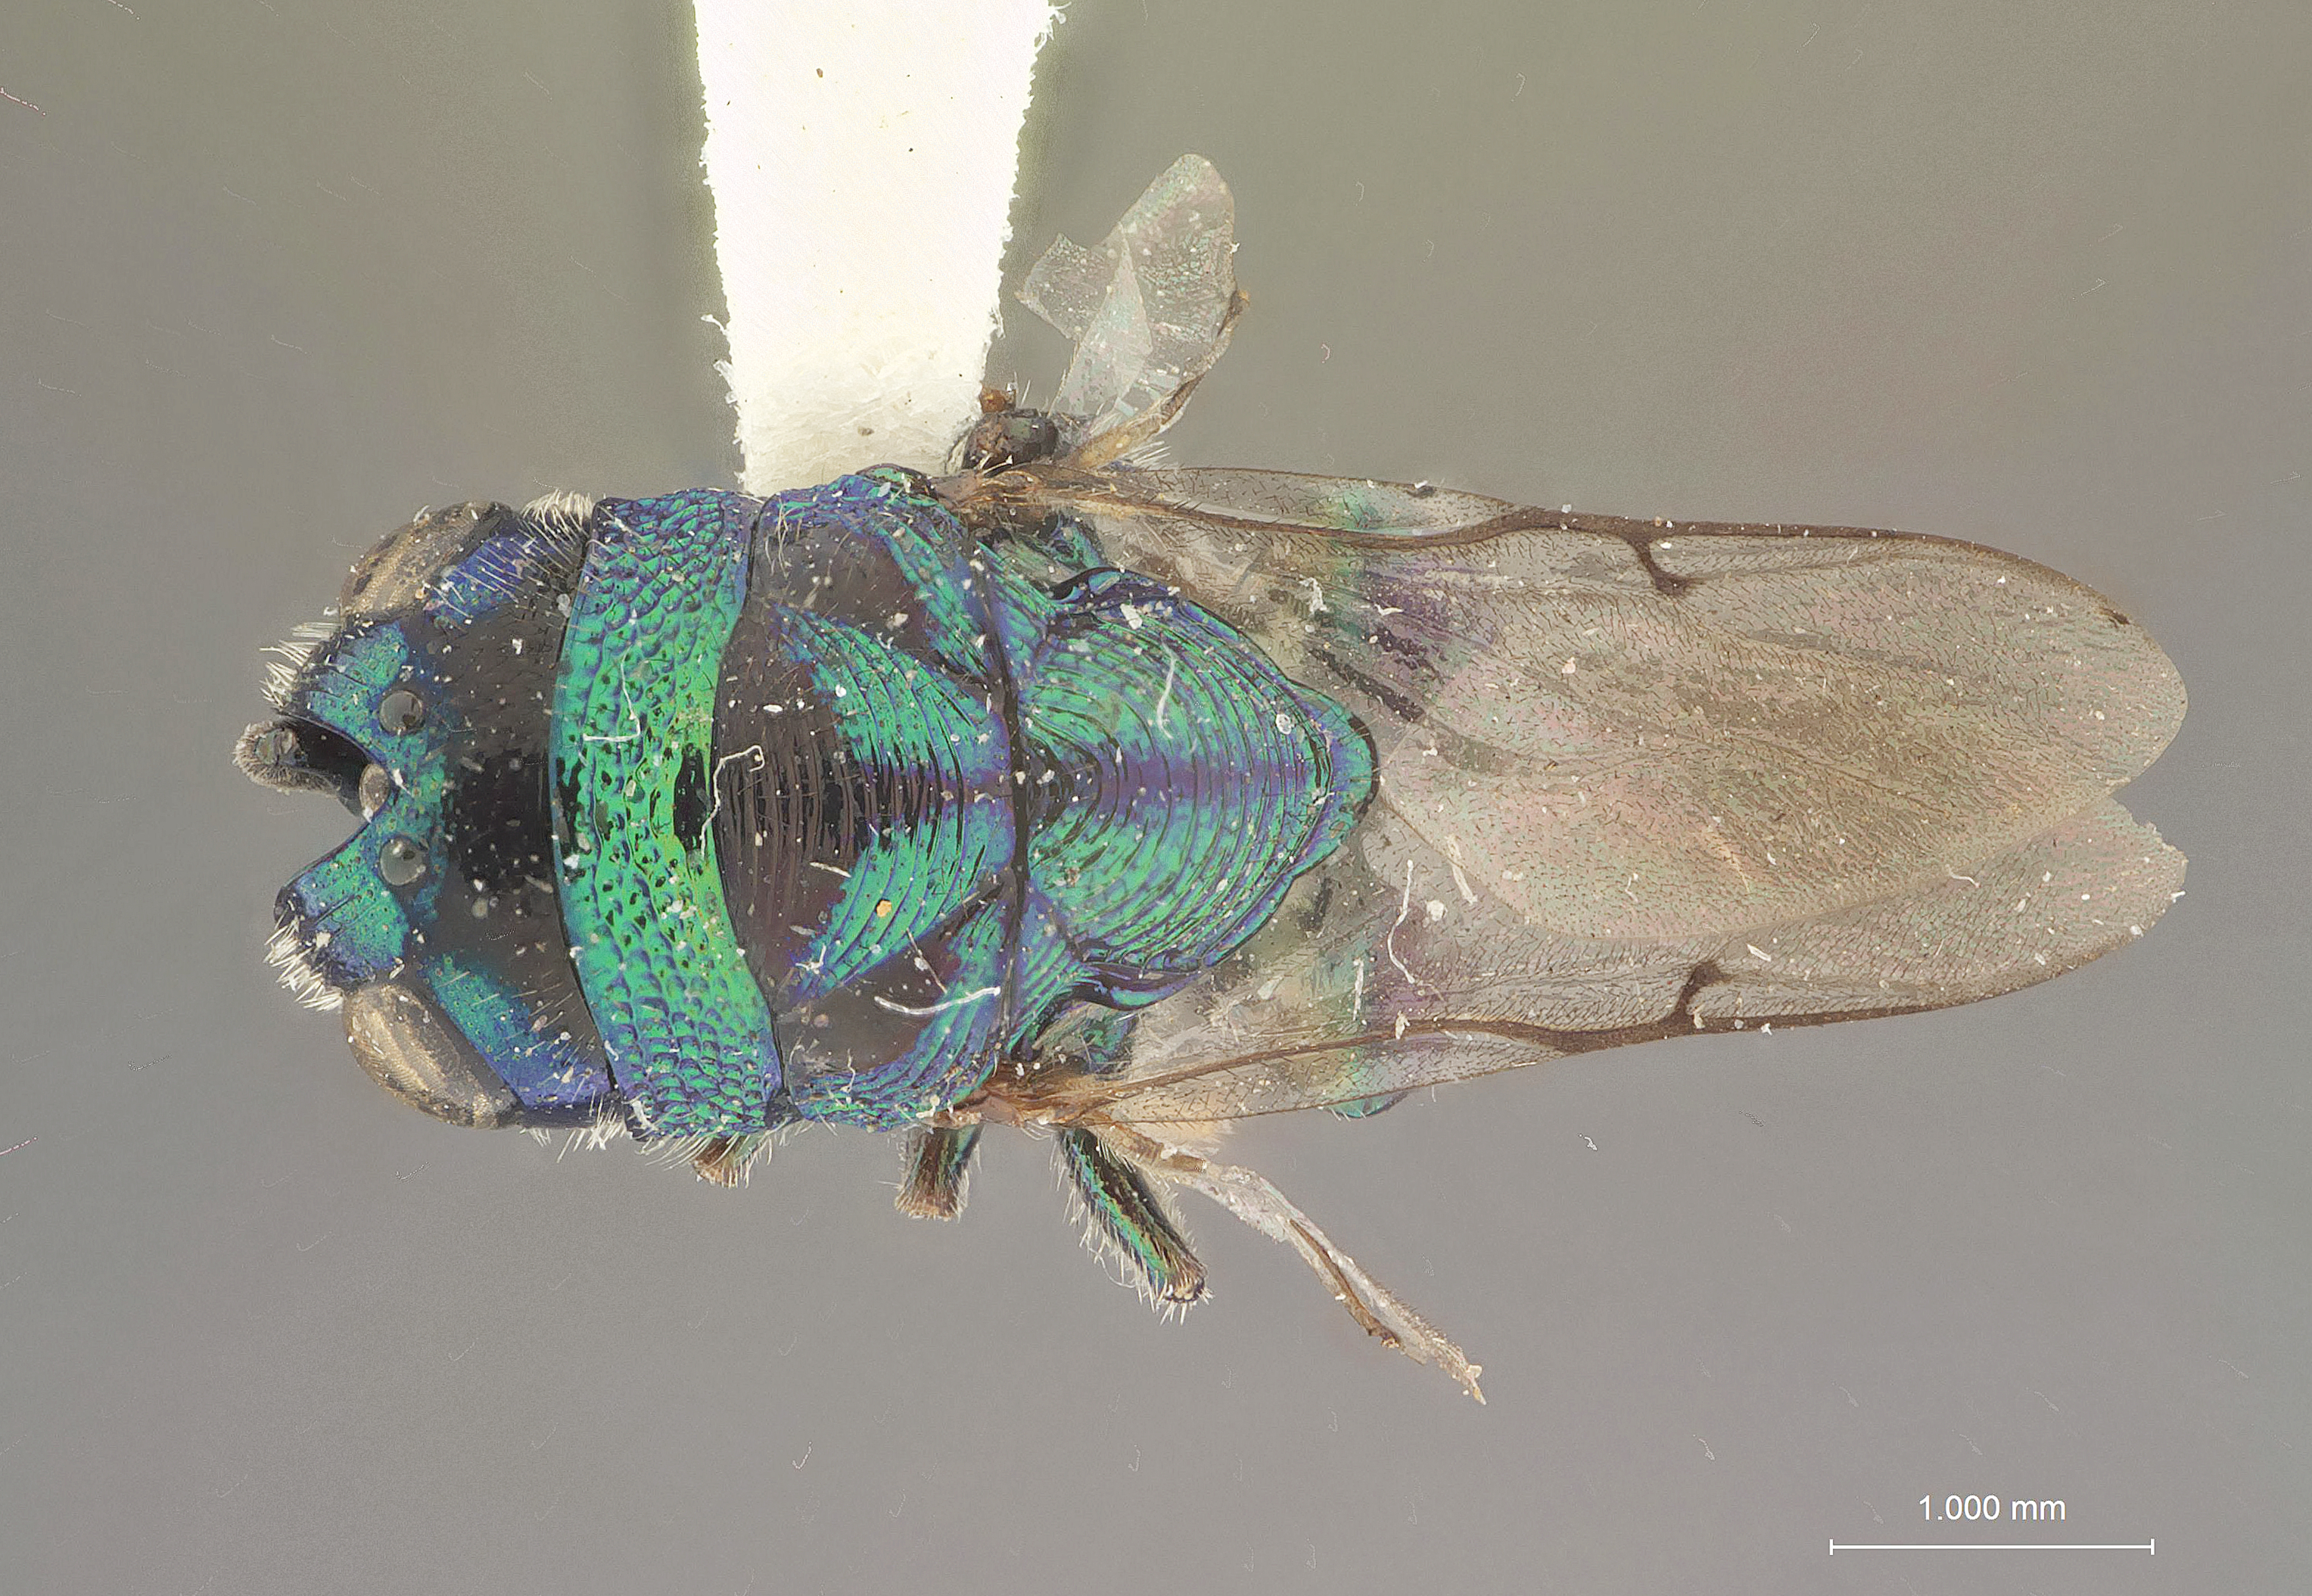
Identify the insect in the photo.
Euperilampus enigma
